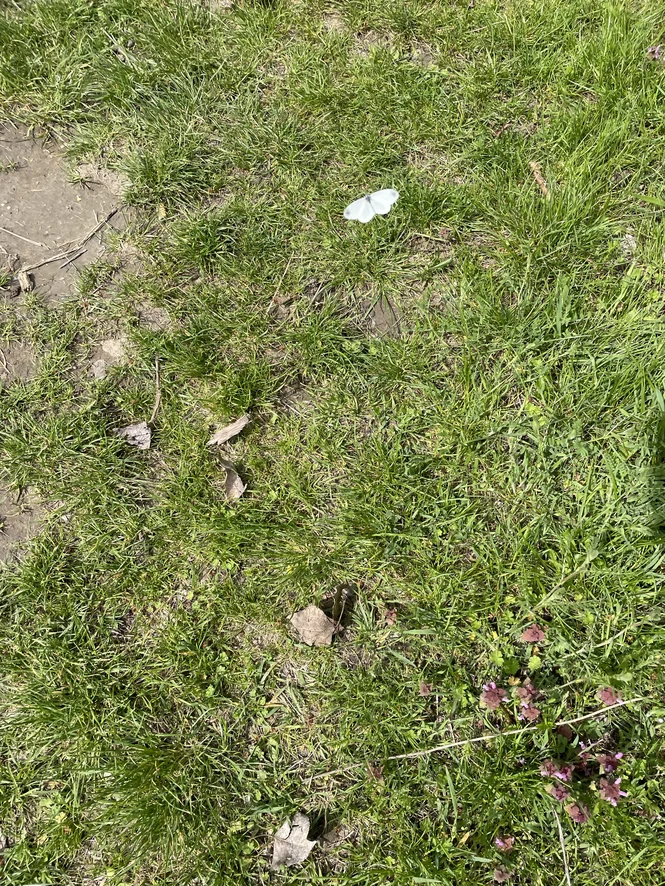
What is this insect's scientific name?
Leptidea sinapis/juvernica
